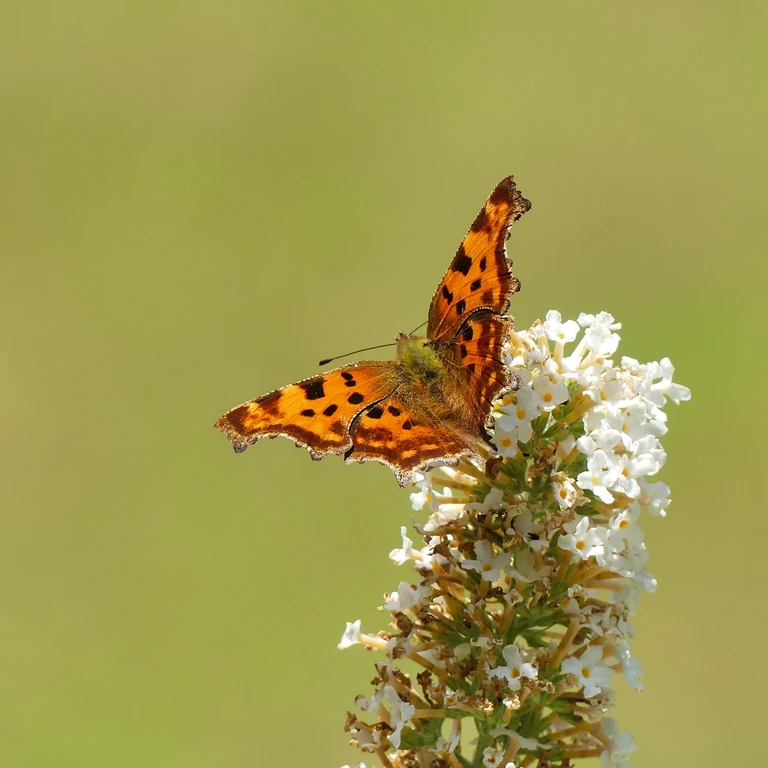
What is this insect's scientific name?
Polygonia c-album
